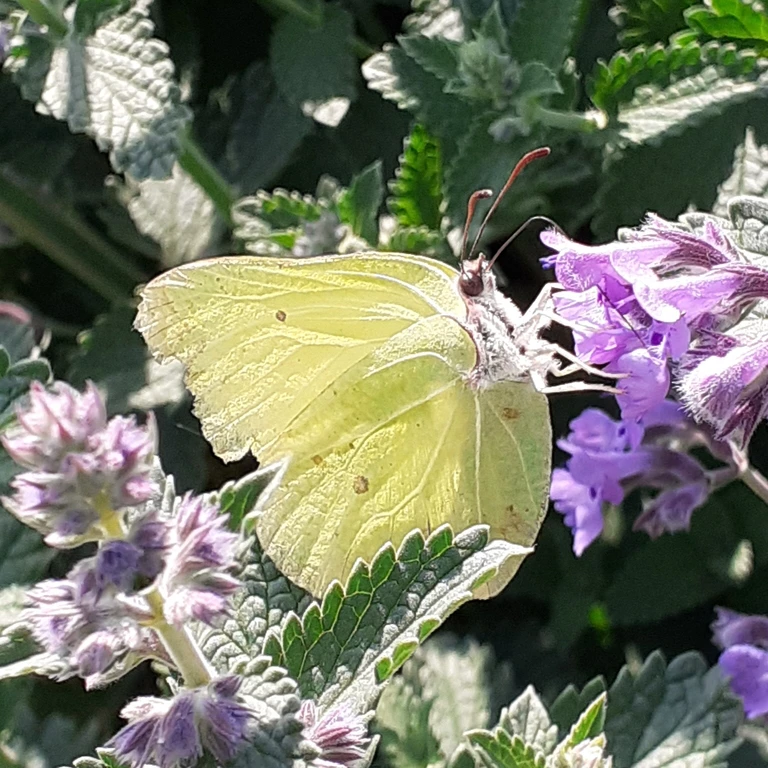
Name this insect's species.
Gonepteryx rhamni
